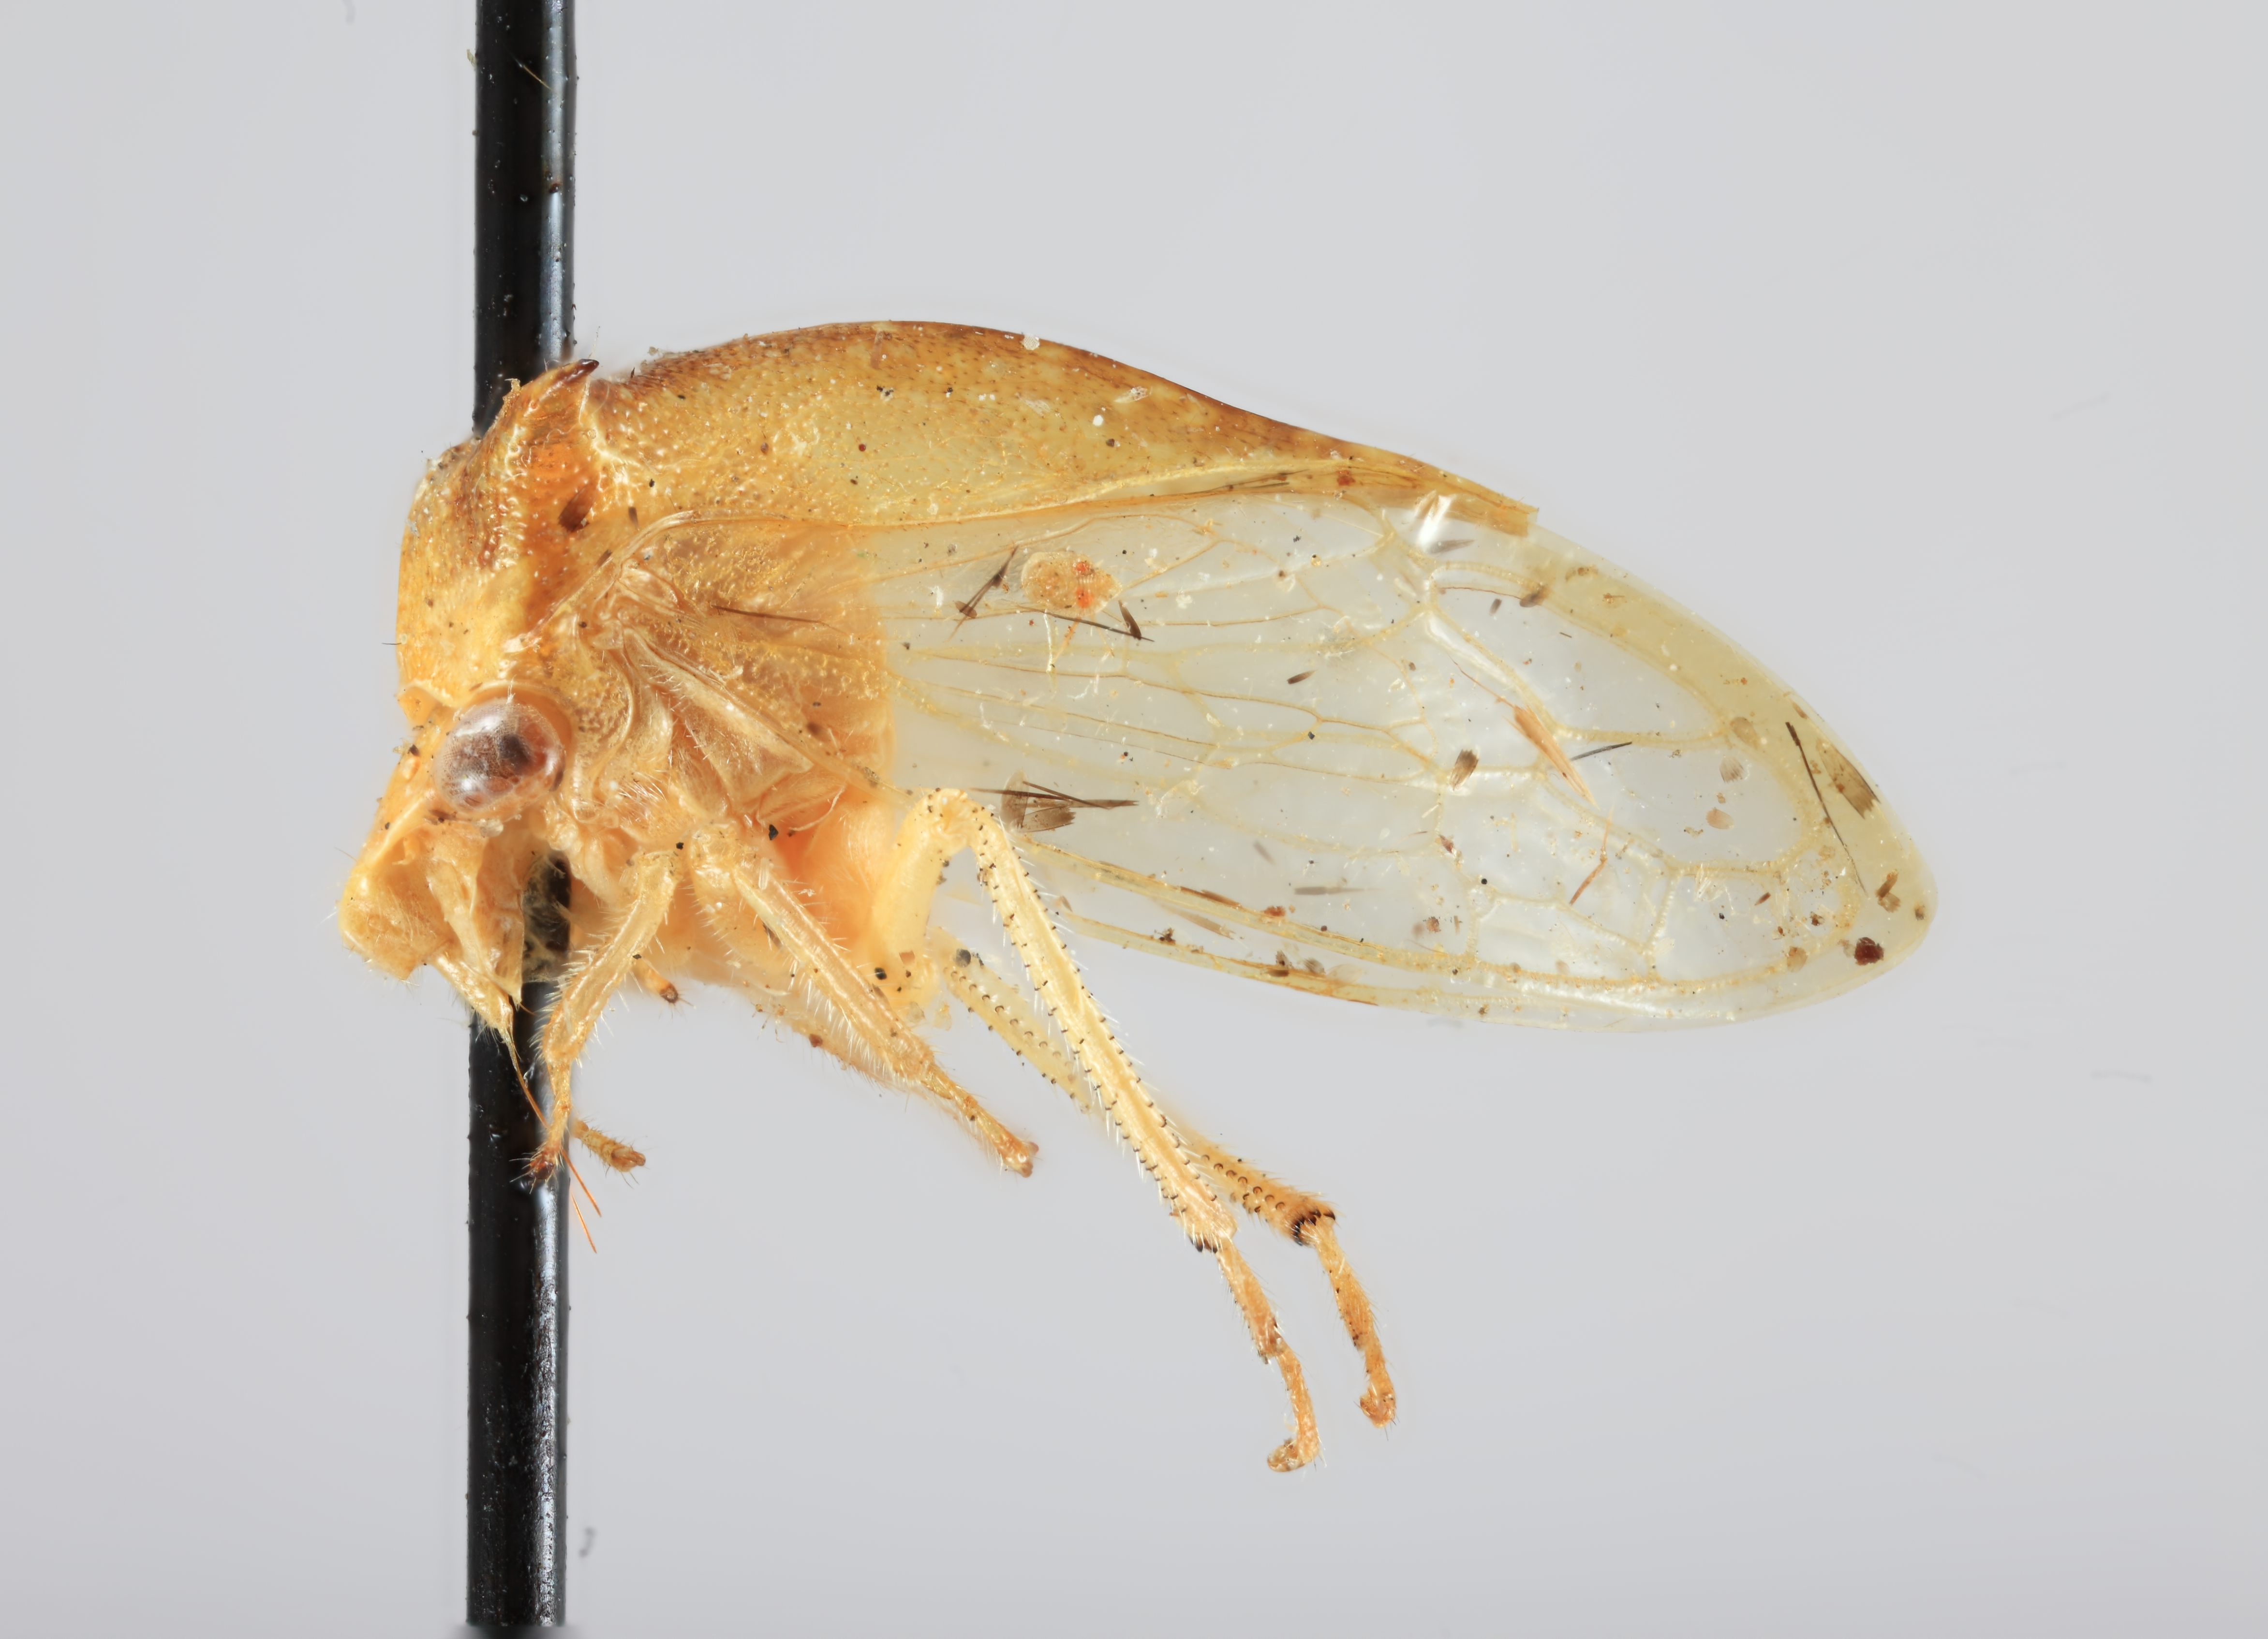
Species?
Stictocephala tauriniformis
